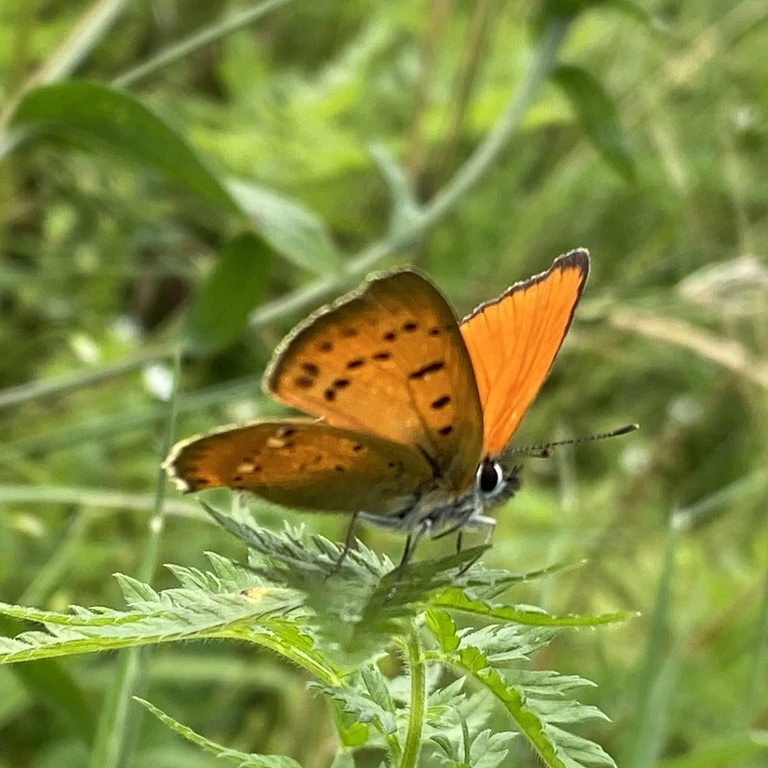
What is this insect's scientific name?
Lycaena virgaureae
